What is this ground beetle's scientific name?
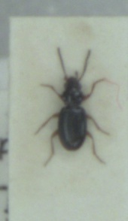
Bembidion gilvipes
